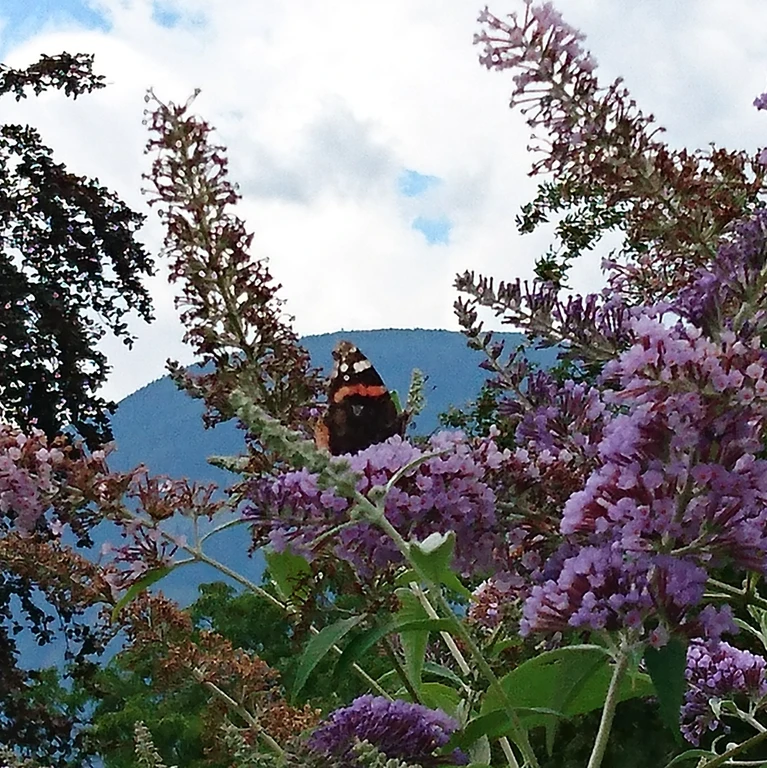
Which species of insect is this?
Vanessa atalanta
